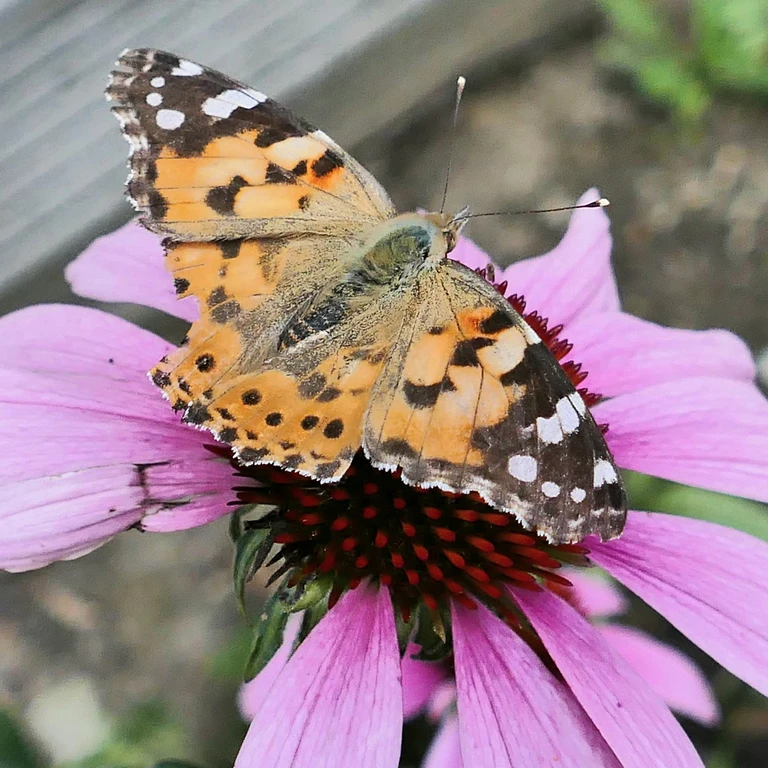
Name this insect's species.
Vanessa cardui
